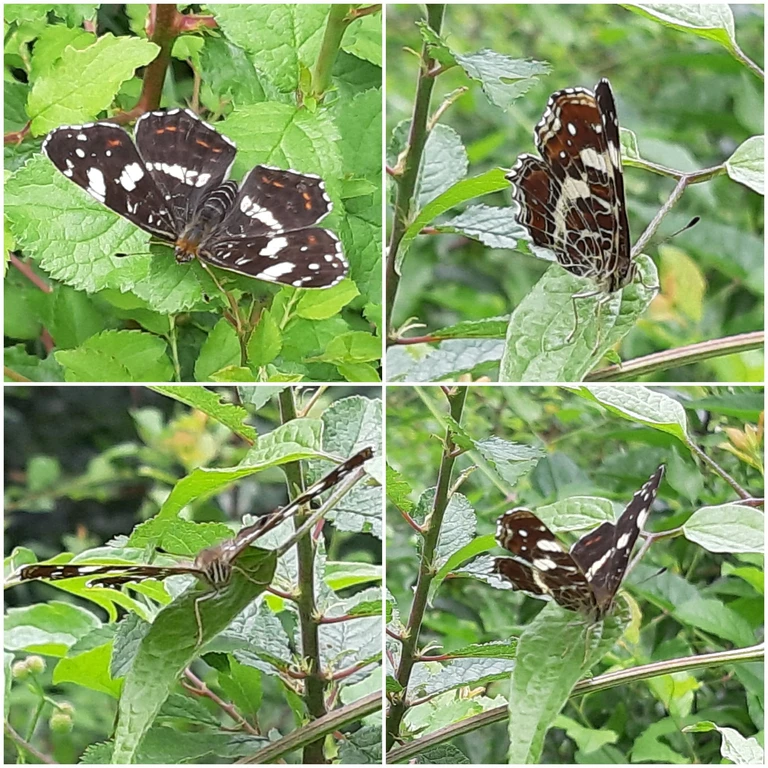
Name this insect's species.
Araschnia levana
